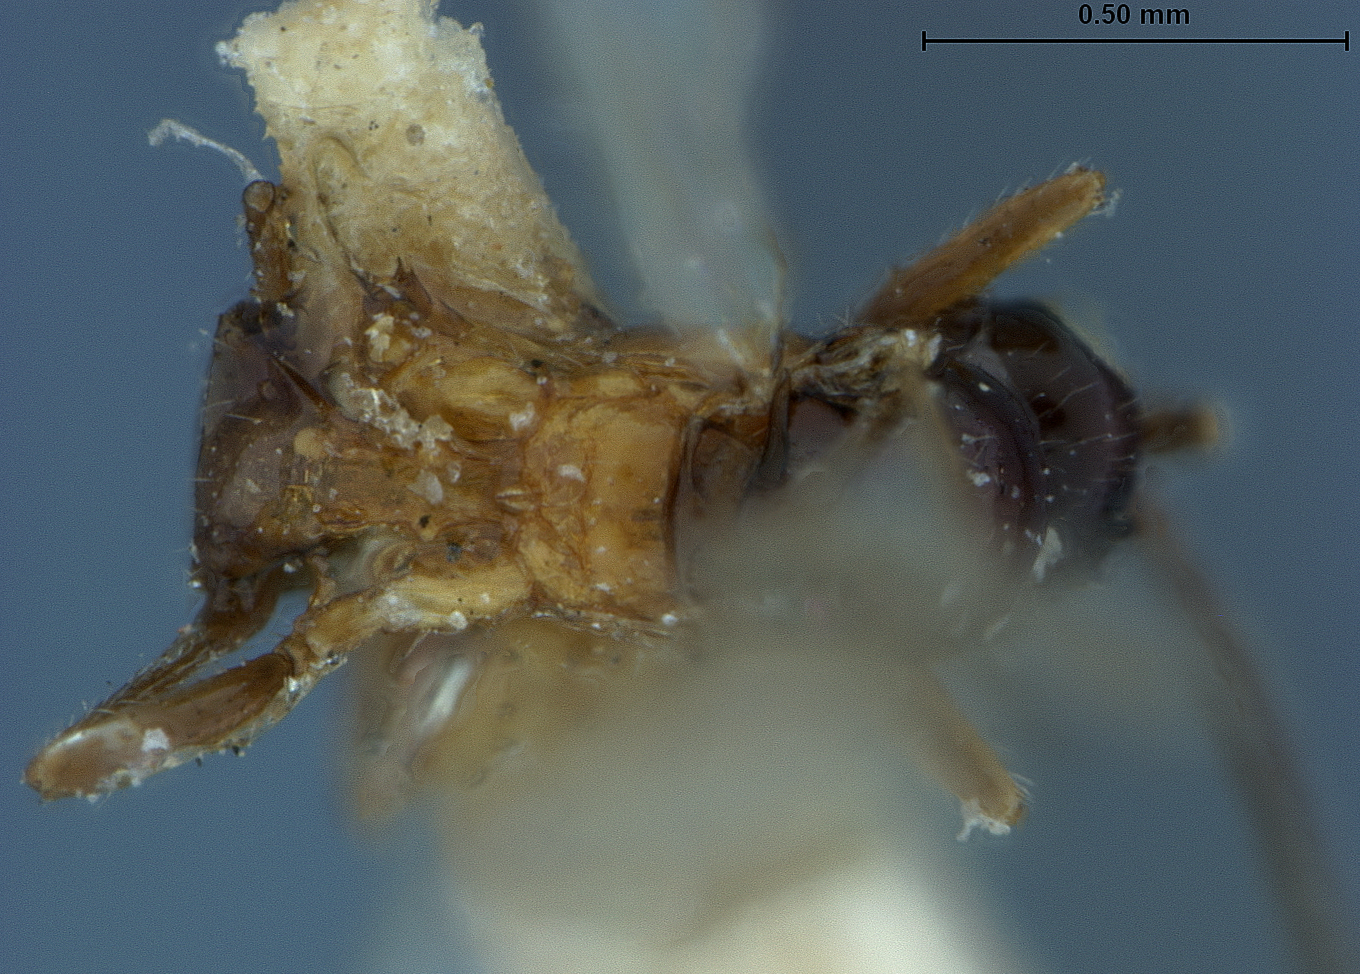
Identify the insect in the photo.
Lysiphlebus multiarticulatus
